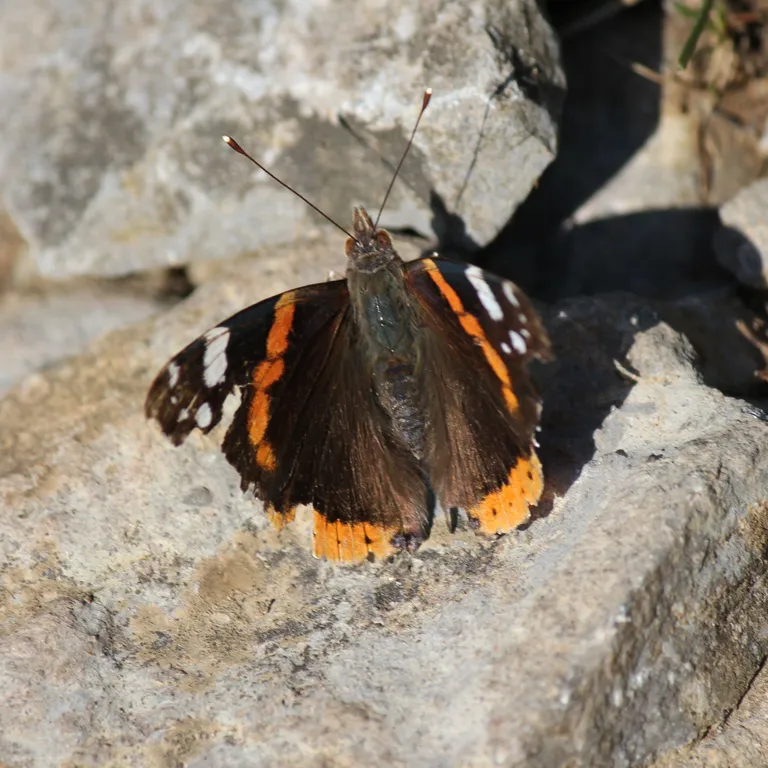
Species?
Vanessa atalanta
